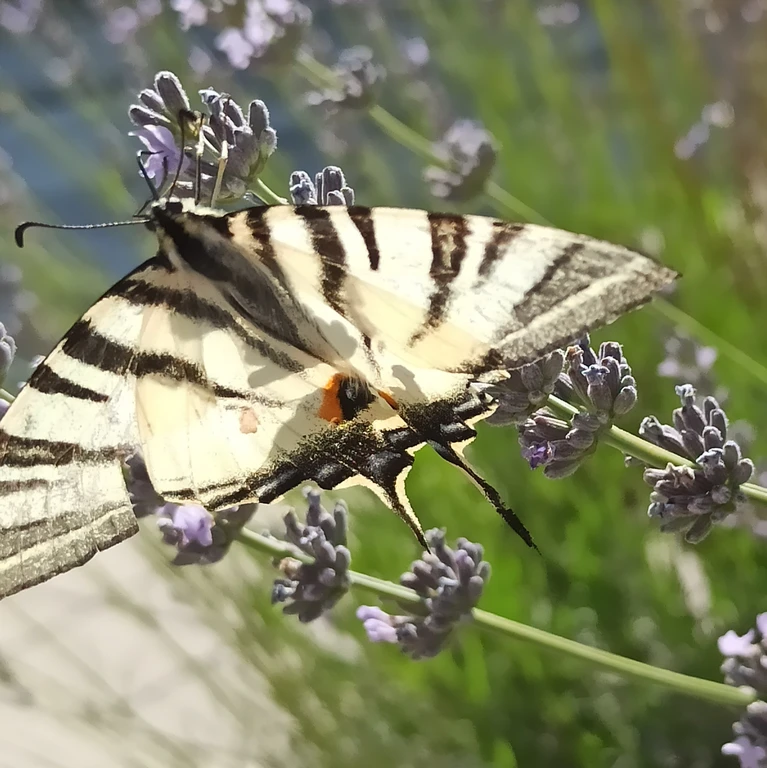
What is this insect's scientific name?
Iphiclides podalirius
